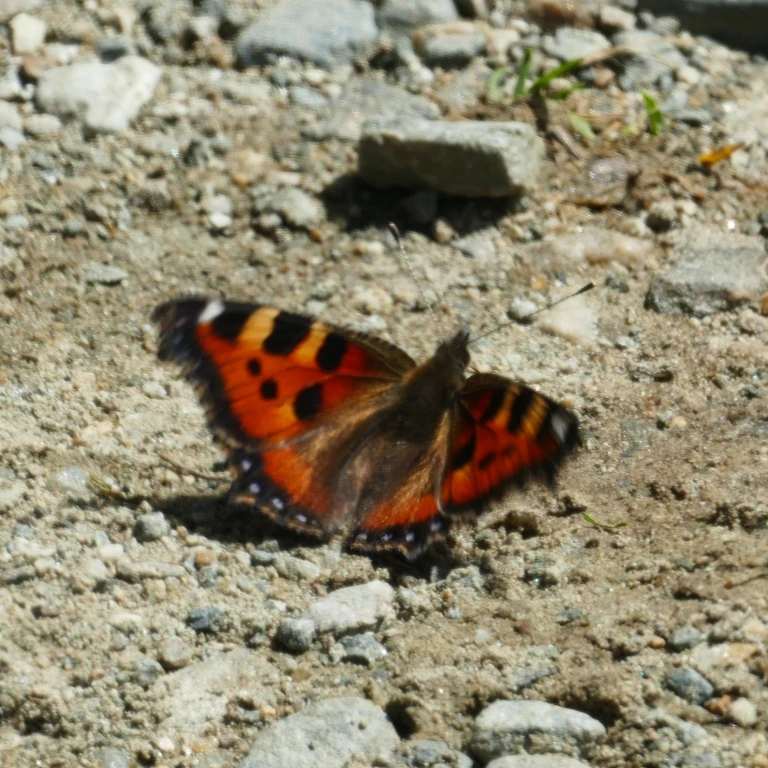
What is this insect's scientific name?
Aglais urticae
